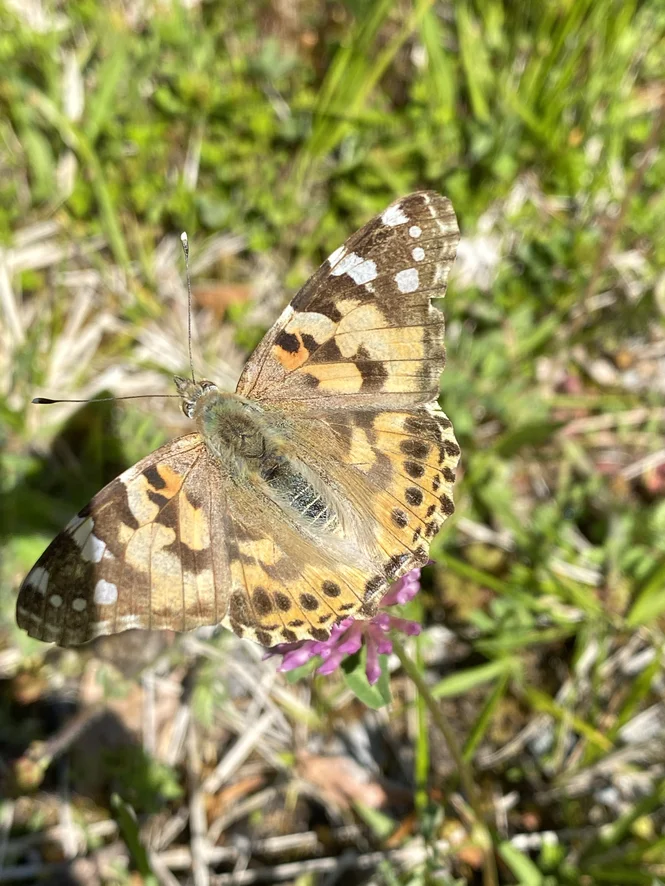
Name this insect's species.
Vanessa cardui
